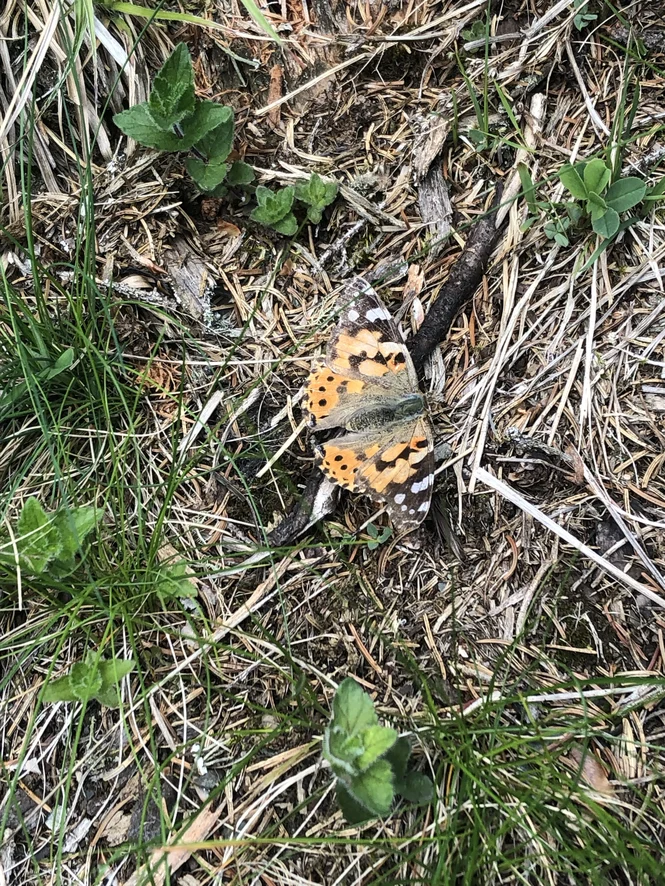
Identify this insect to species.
Vanessa cardui
